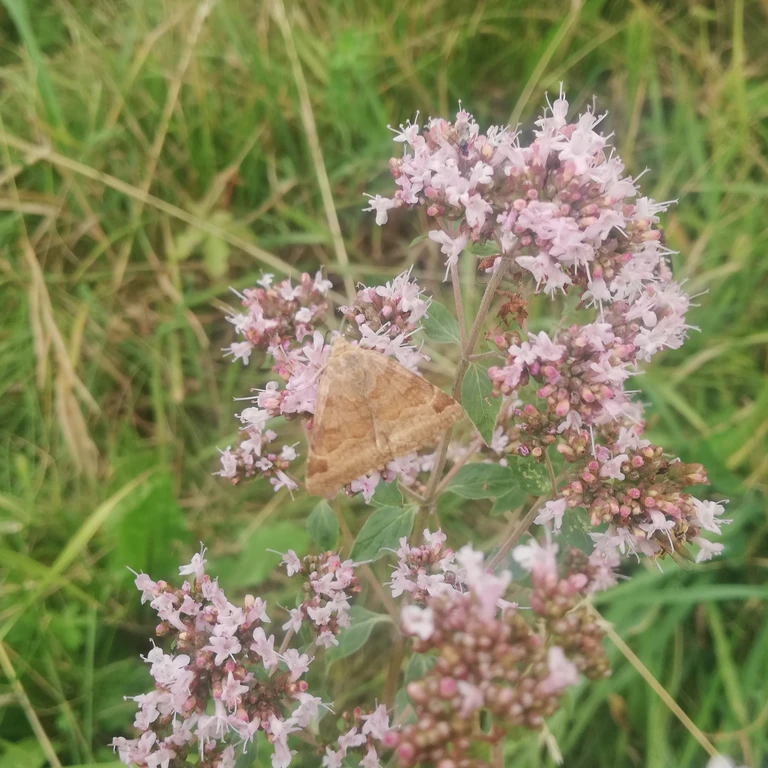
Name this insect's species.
Euclidia glyphica
